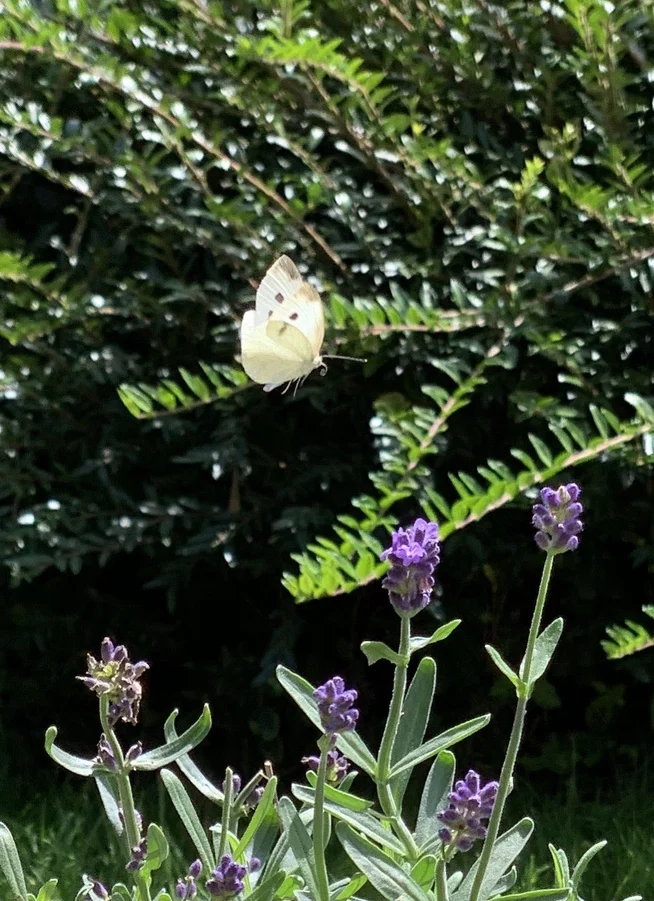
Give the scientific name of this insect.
Pieris rapae
